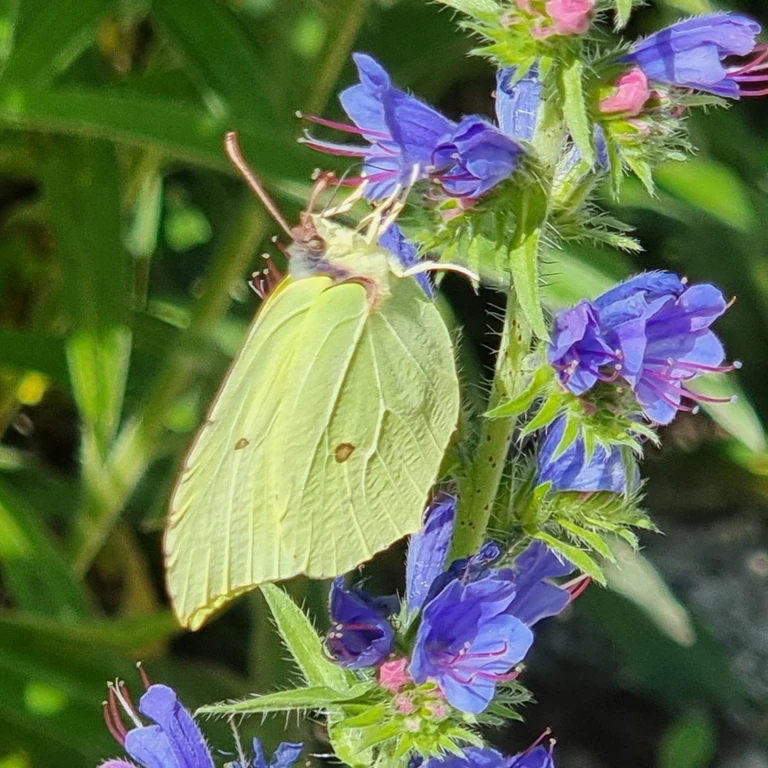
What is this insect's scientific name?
Gonepteryx rhamni
